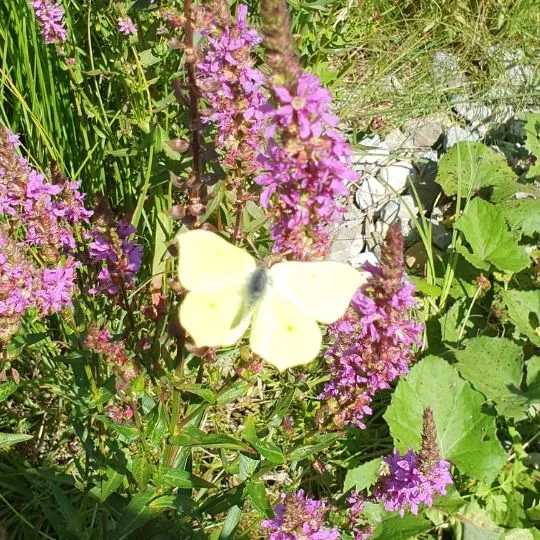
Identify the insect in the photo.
Gonepteryx rhamni
